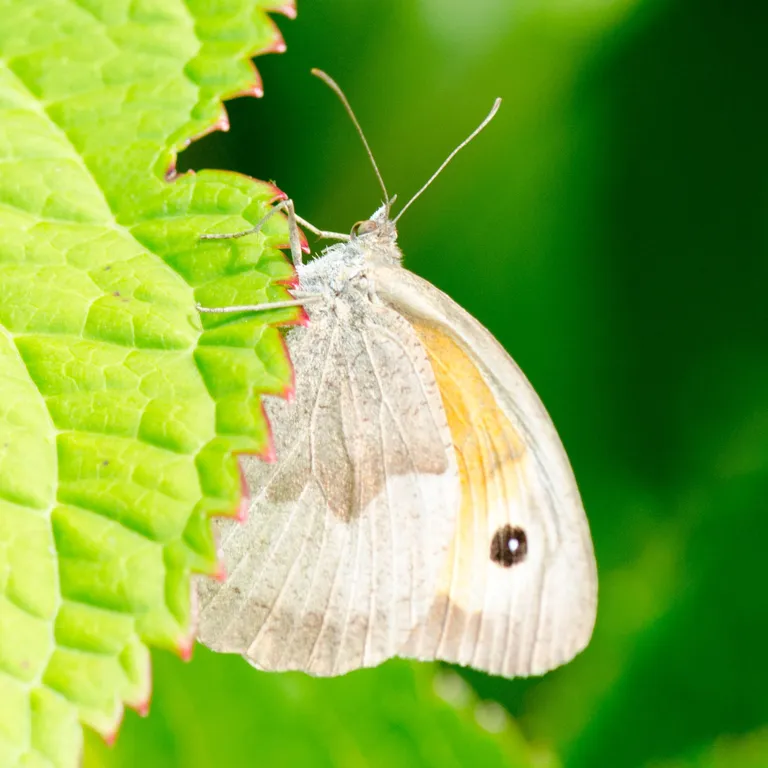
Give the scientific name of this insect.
Maniola jurtina
